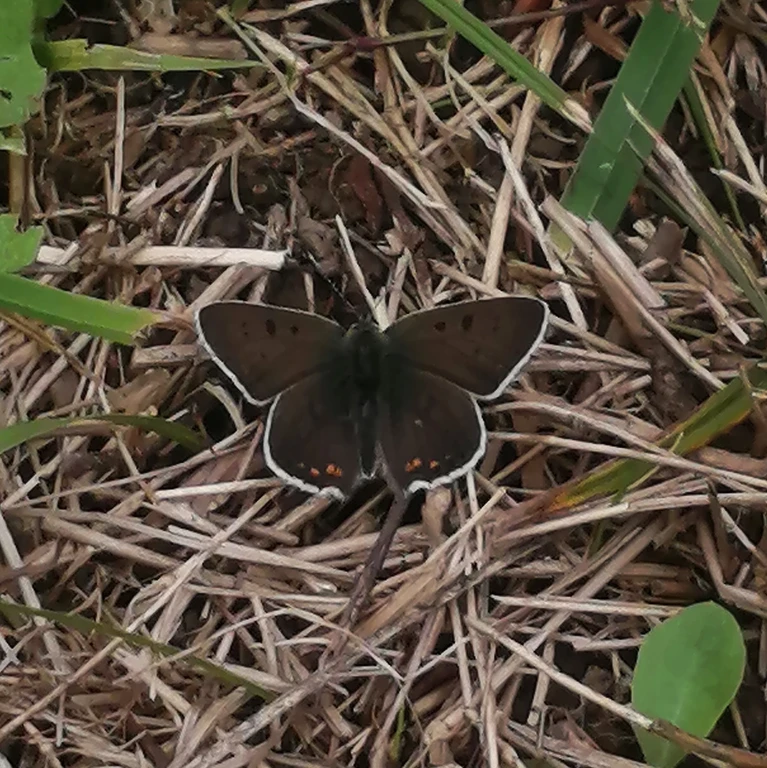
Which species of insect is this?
Lycaena tityrus (also Loweia tityrus)
